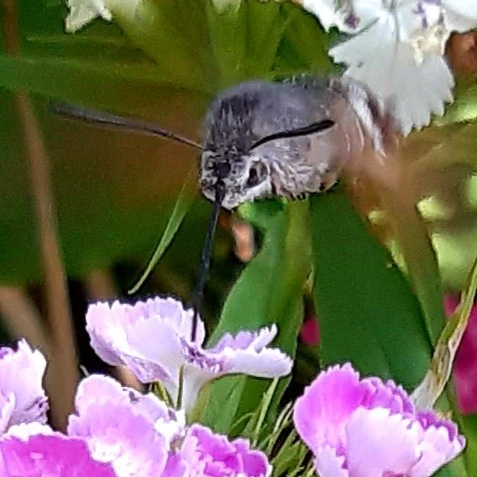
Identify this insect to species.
Macroglossum stellatarum
